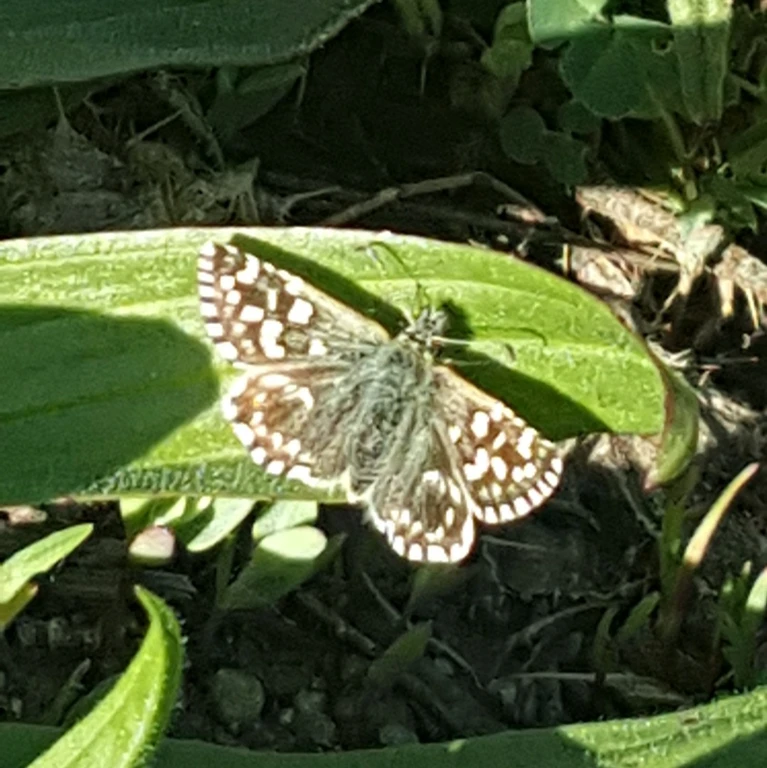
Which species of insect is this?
Pyrgus malvae
